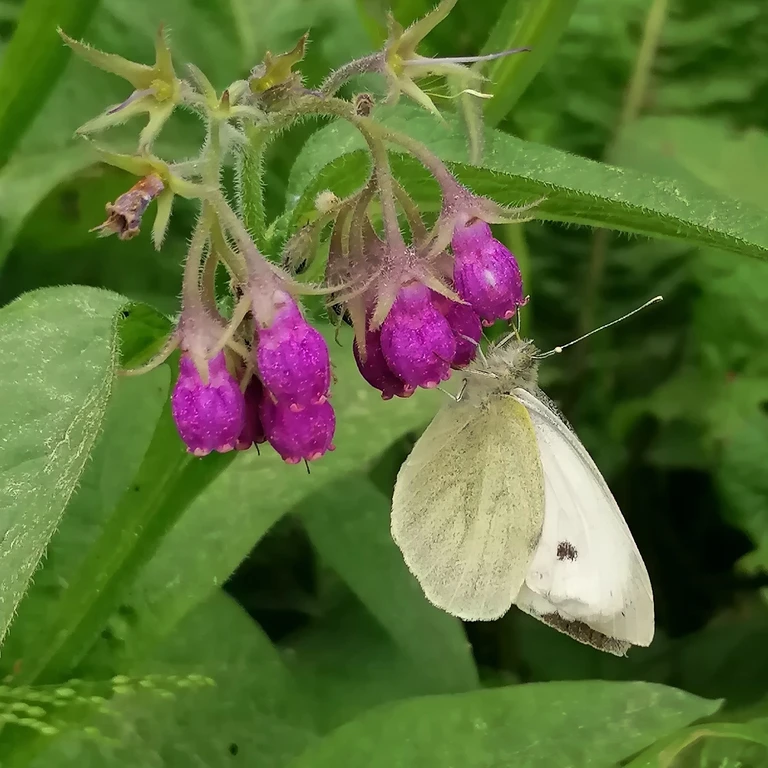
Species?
Pieris brassicae
